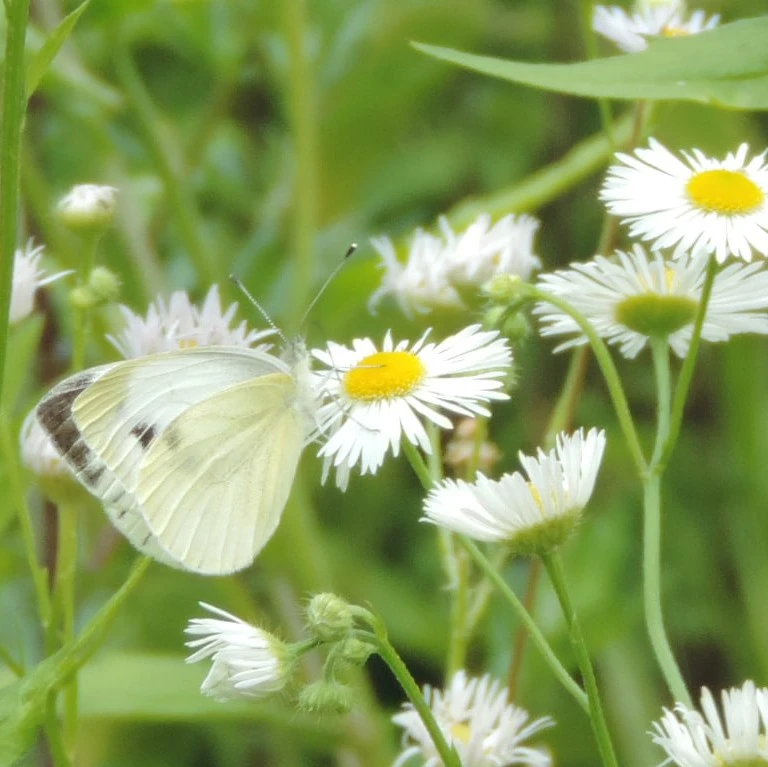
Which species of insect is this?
Pieris napi
